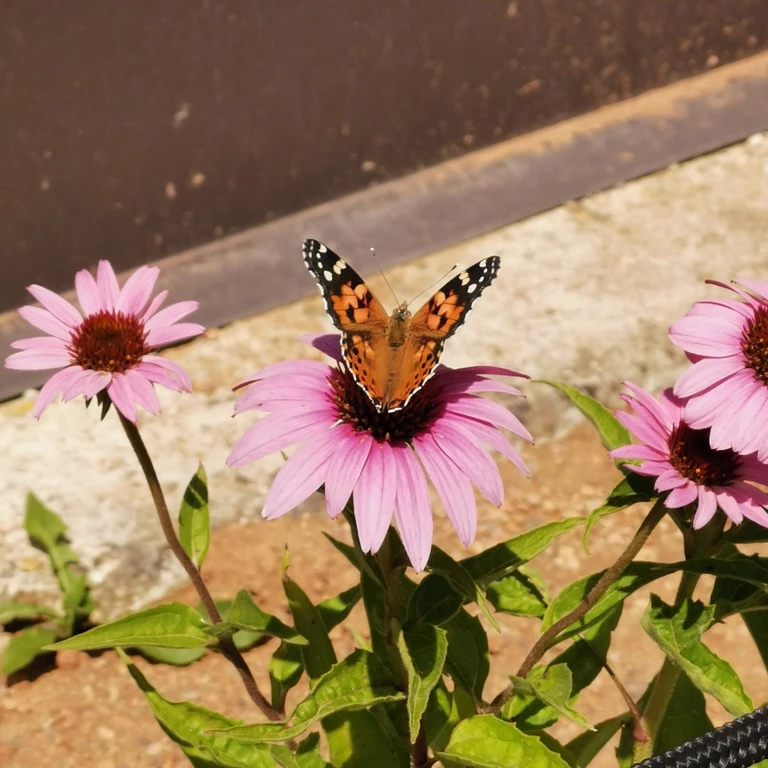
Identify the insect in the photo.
Vanessa cardui
